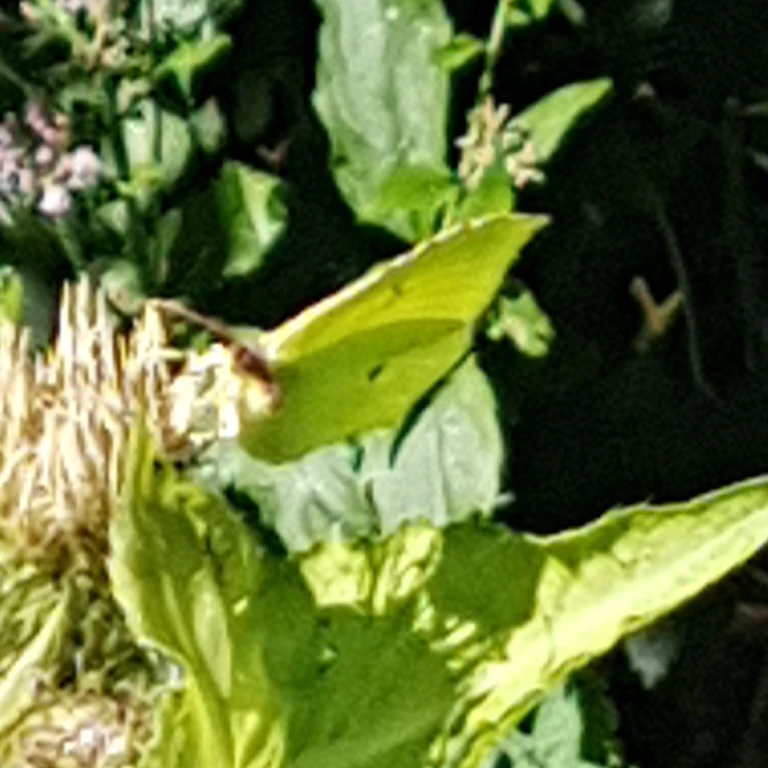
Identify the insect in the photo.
Gonepteryx rhamni
